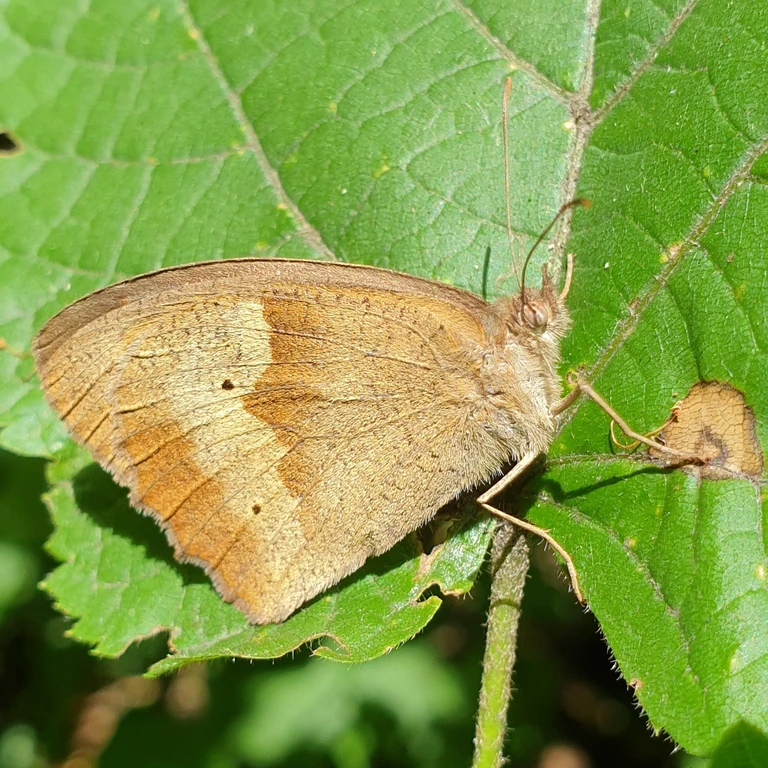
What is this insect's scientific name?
Maniola jurtina
